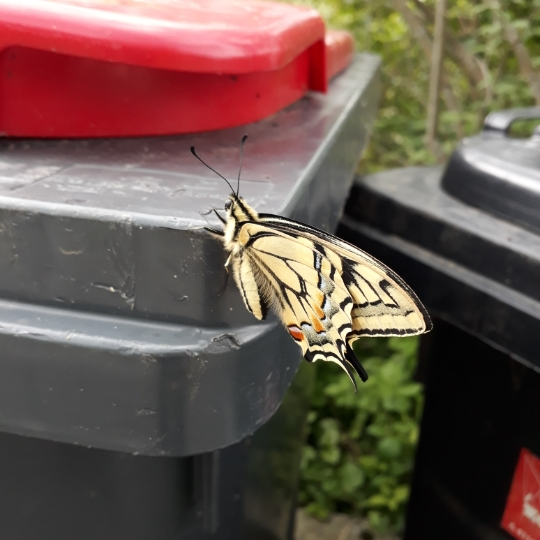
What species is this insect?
Papilio machaon
